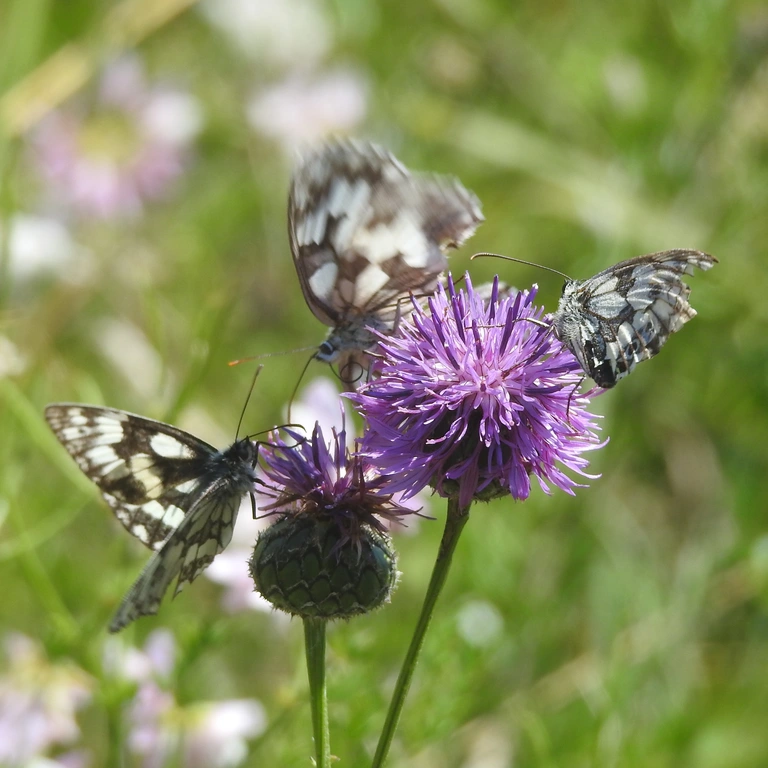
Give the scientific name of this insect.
Melanargia galathea
